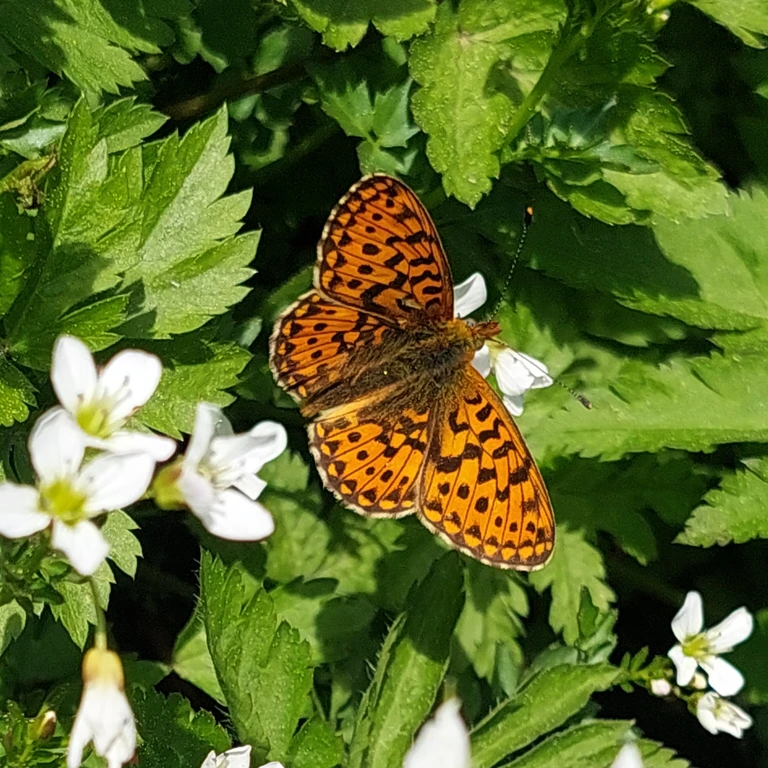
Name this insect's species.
Boloria euphrosyne (also Clossiana euphrosyne)
